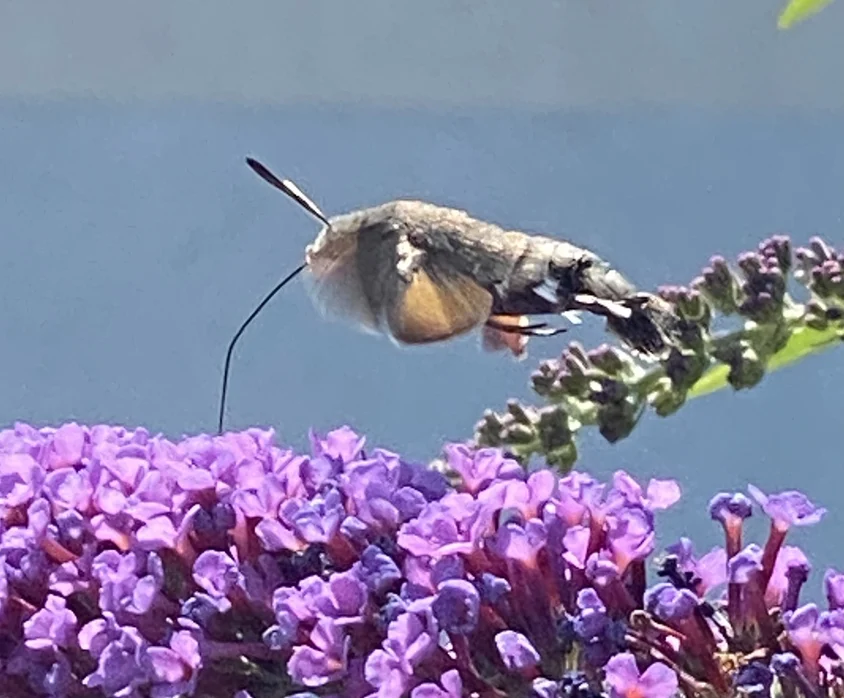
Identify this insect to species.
Macroglossum stellatarum
